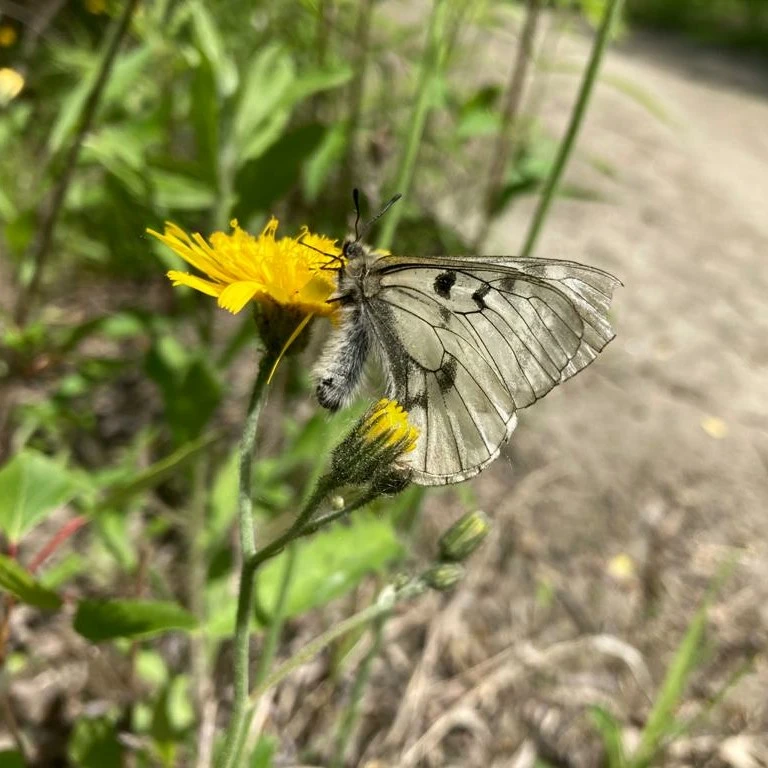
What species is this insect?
Parnassius mnemosyne
